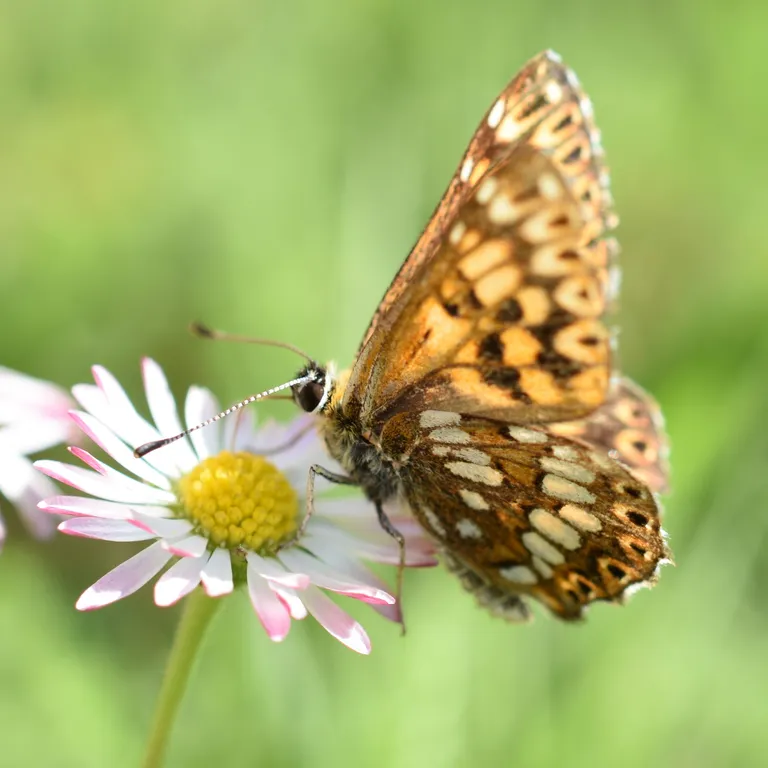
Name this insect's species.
Hamearis lucina
